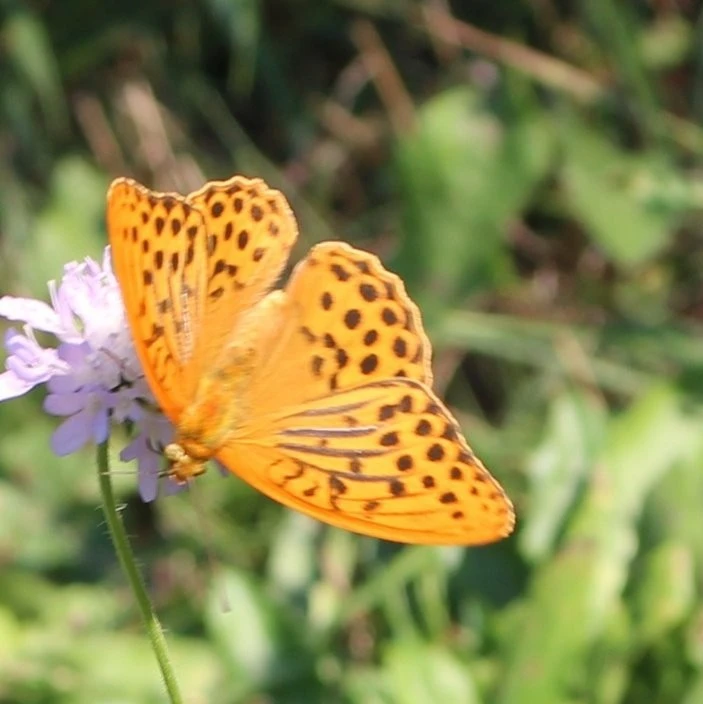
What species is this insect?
Argynnis paphia
